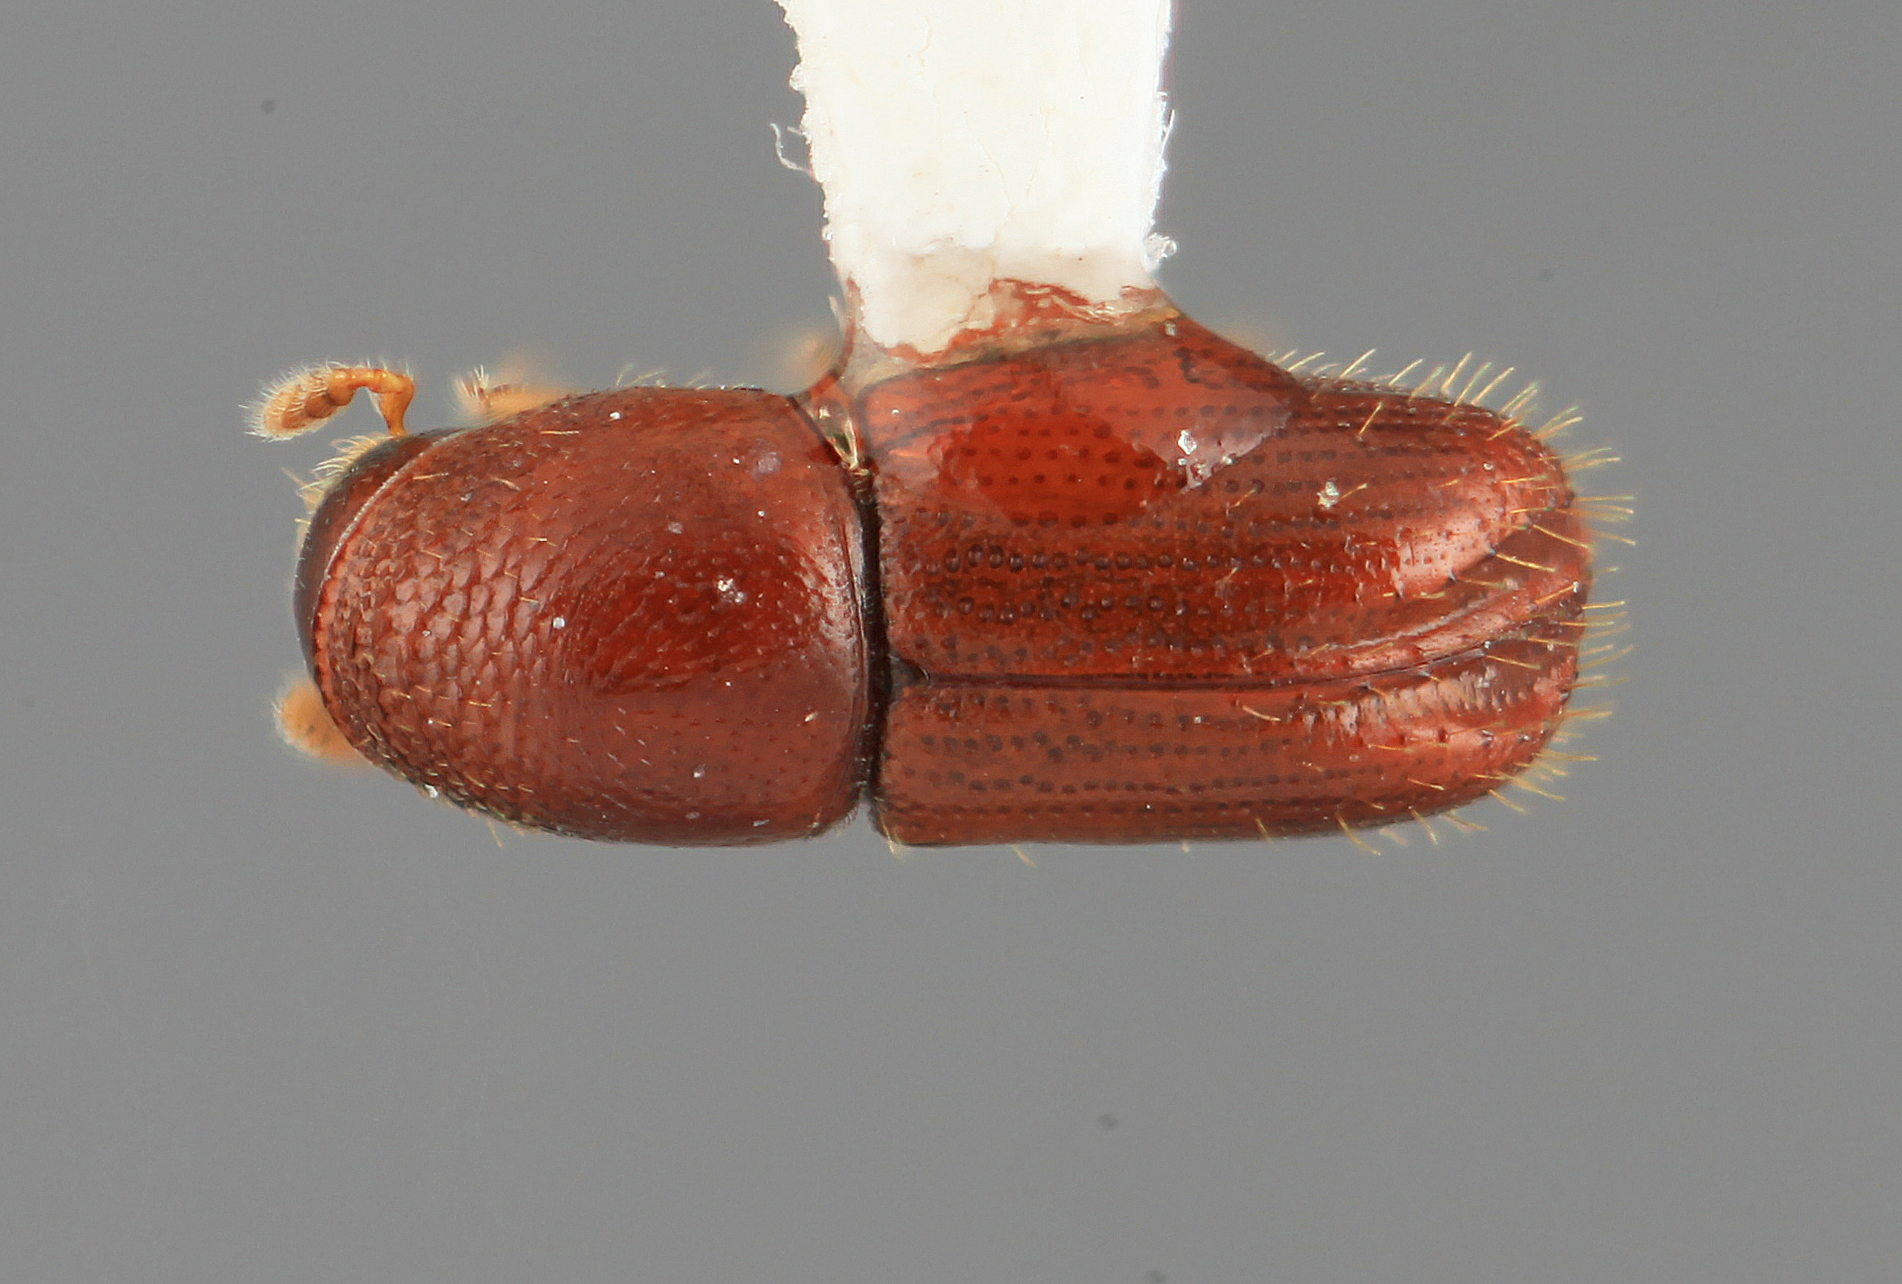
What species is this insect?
Pityophthorus amiculus
